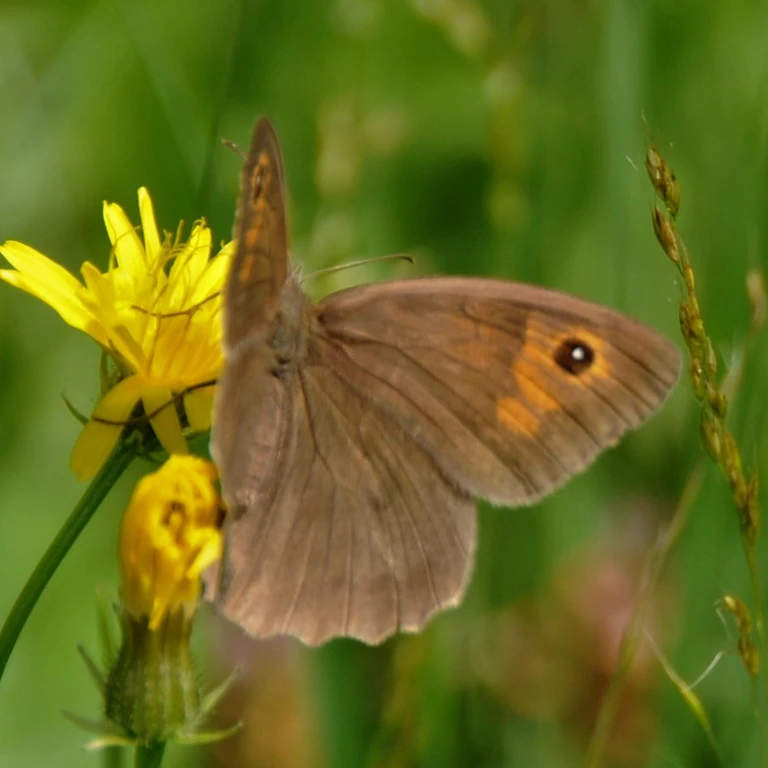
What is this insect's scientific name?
Maniola jurtina
